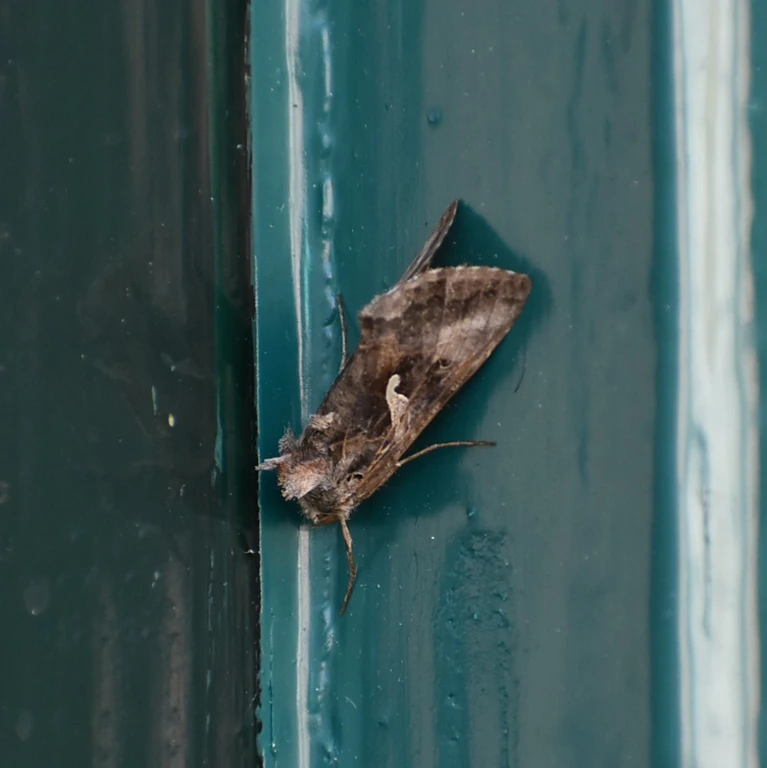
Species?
Autographa gamma
